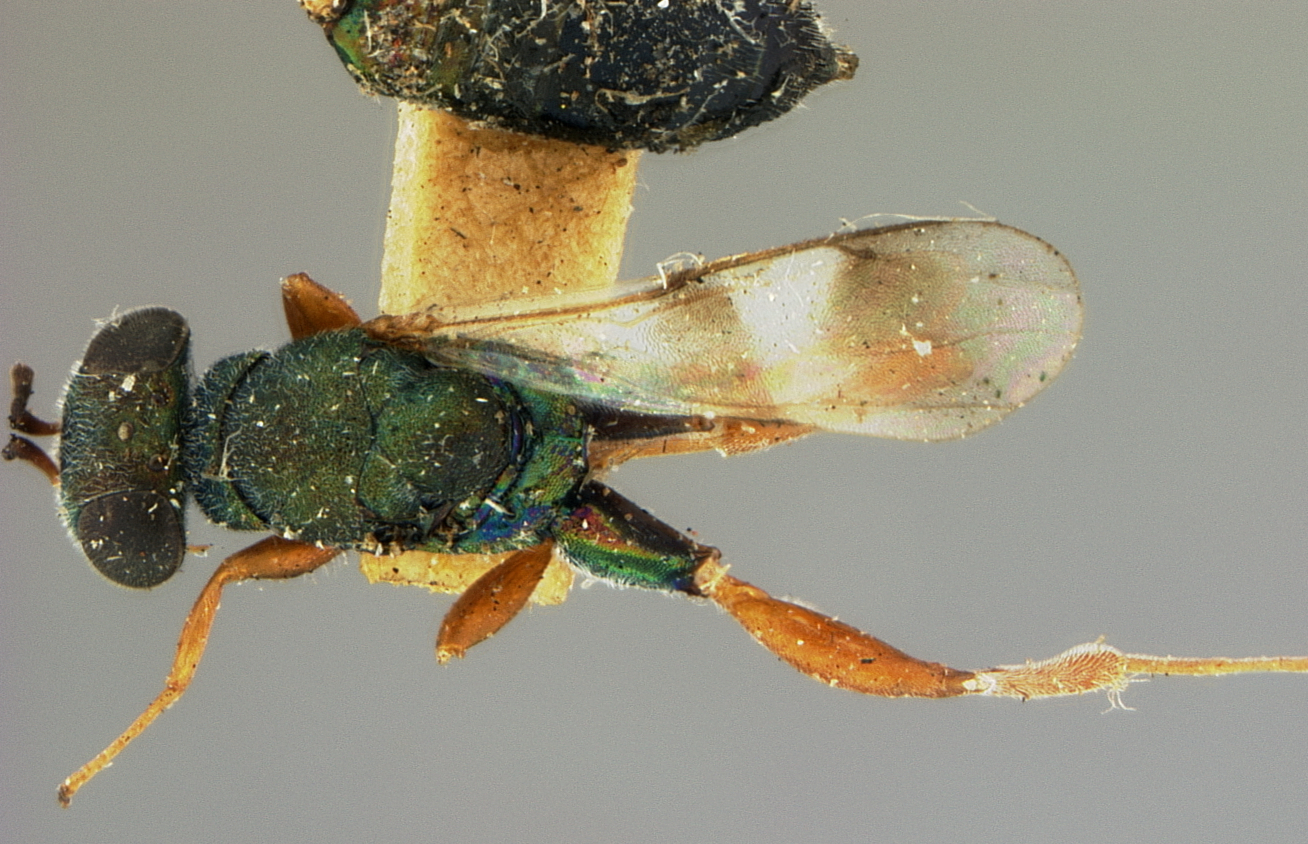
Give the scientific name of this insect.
Charitopus magnificus
